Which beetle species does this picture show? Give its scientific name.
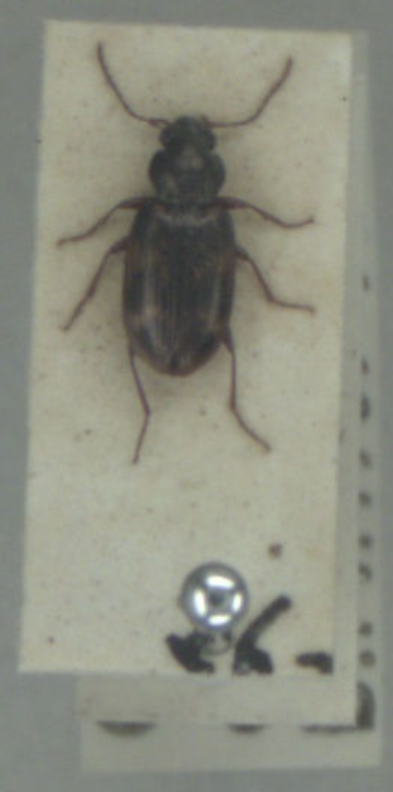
Bembidion varium
